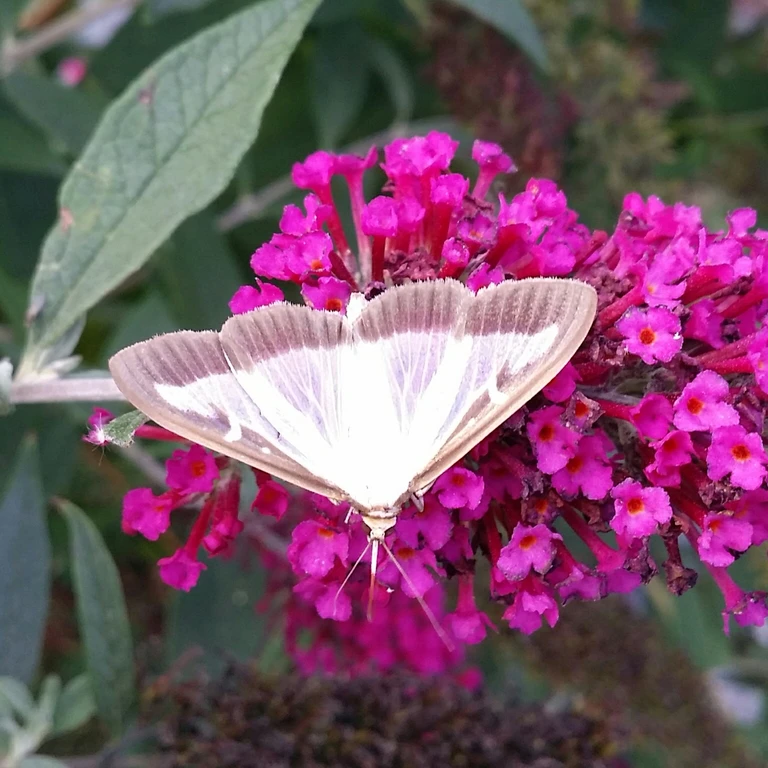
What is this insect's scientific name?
Cydalima perspectalis
